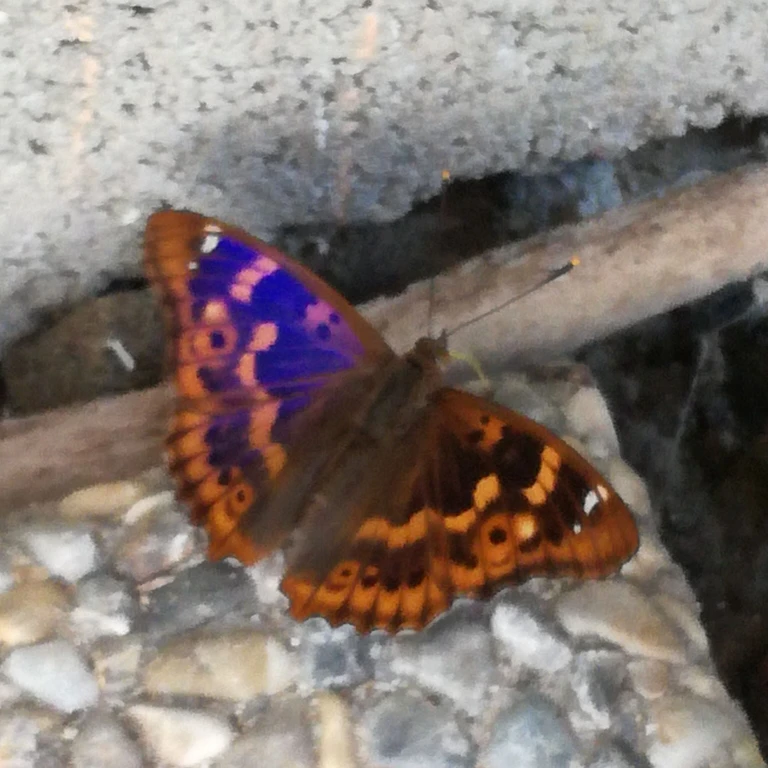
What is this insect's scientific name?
Apatura ilia
